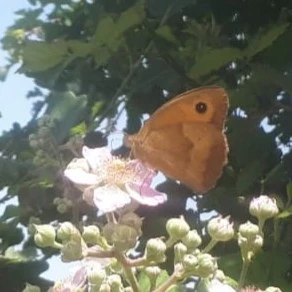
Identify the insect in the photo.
Maniola jurtina
